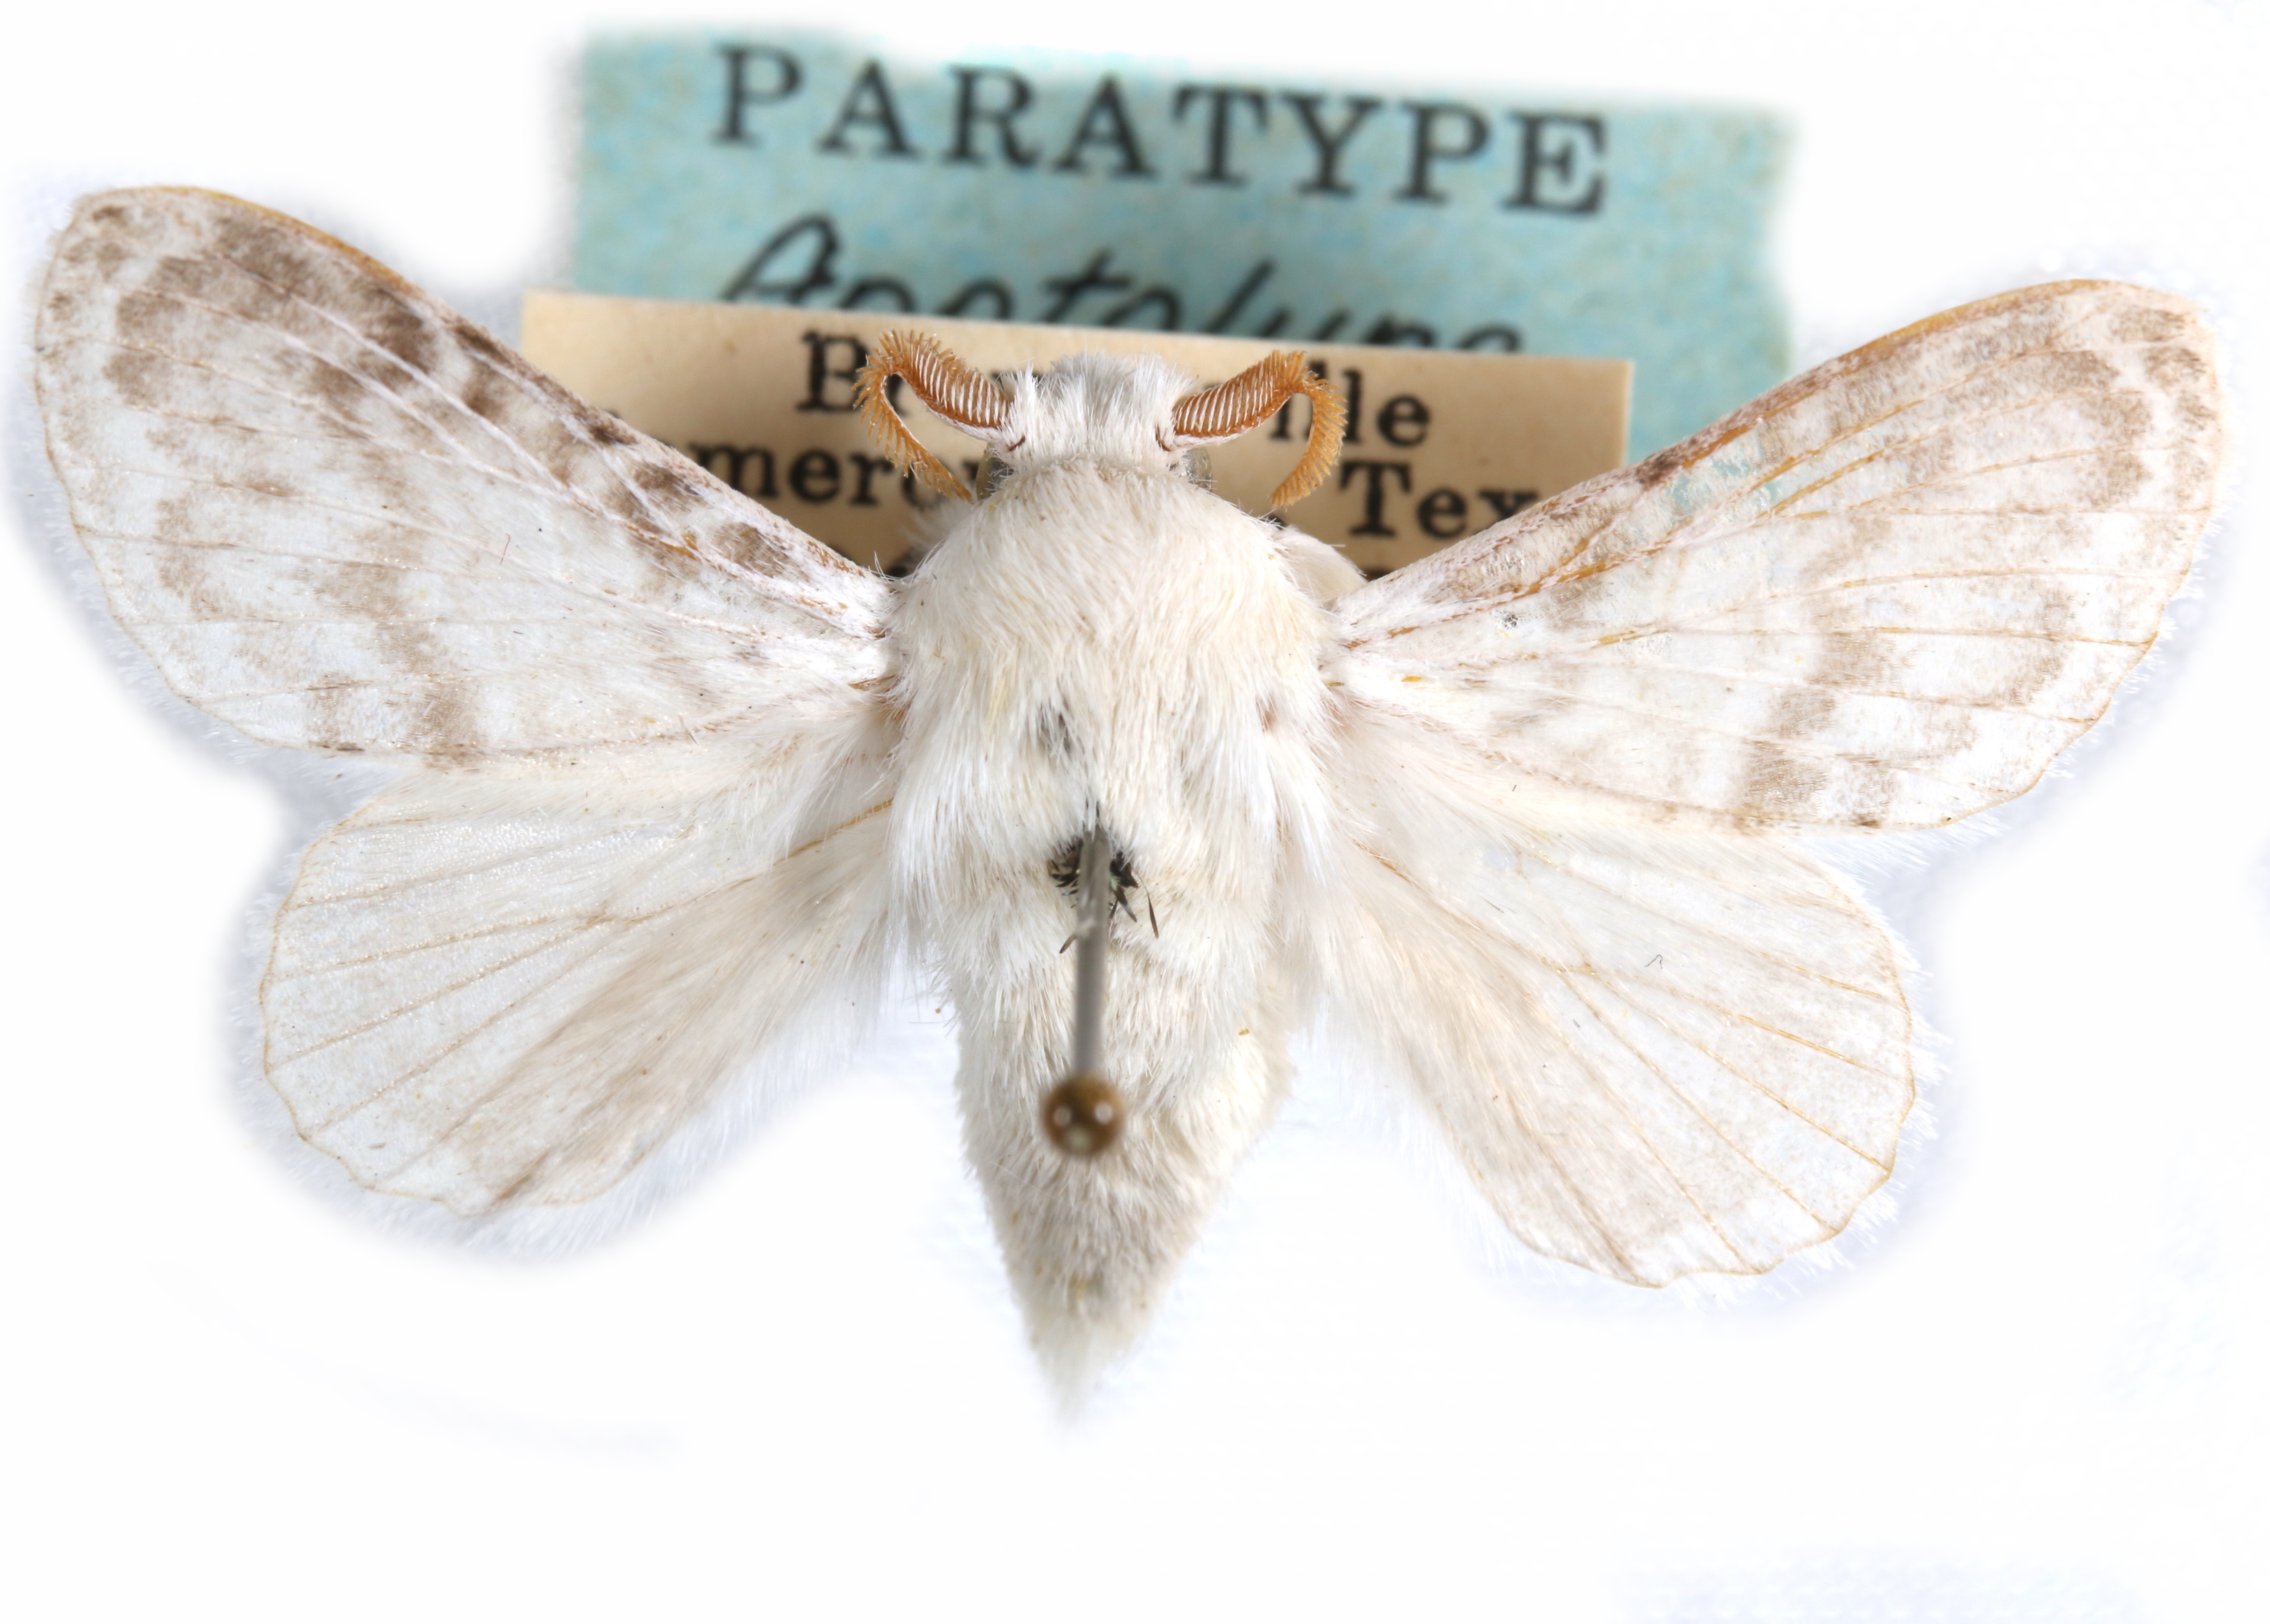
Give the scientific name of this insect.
Apotolype blanchardi
